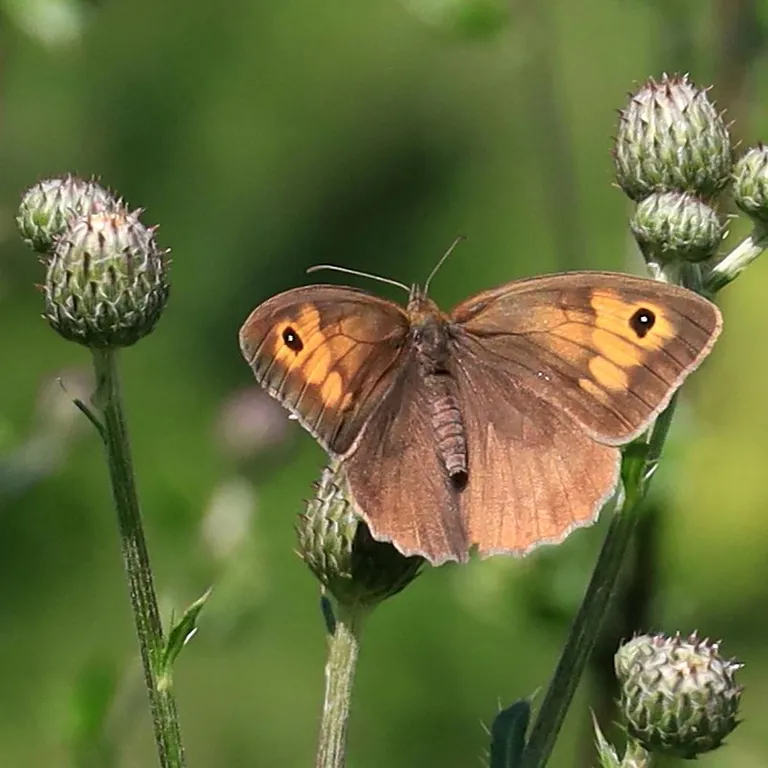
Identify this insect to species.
Maniola jurtina
